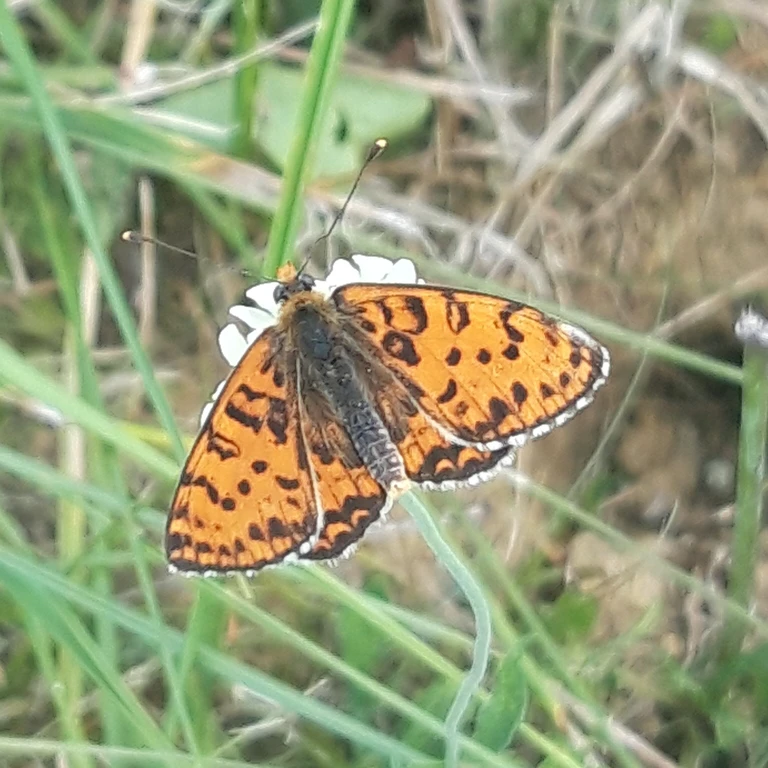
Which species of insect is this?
Melitaea didyma
